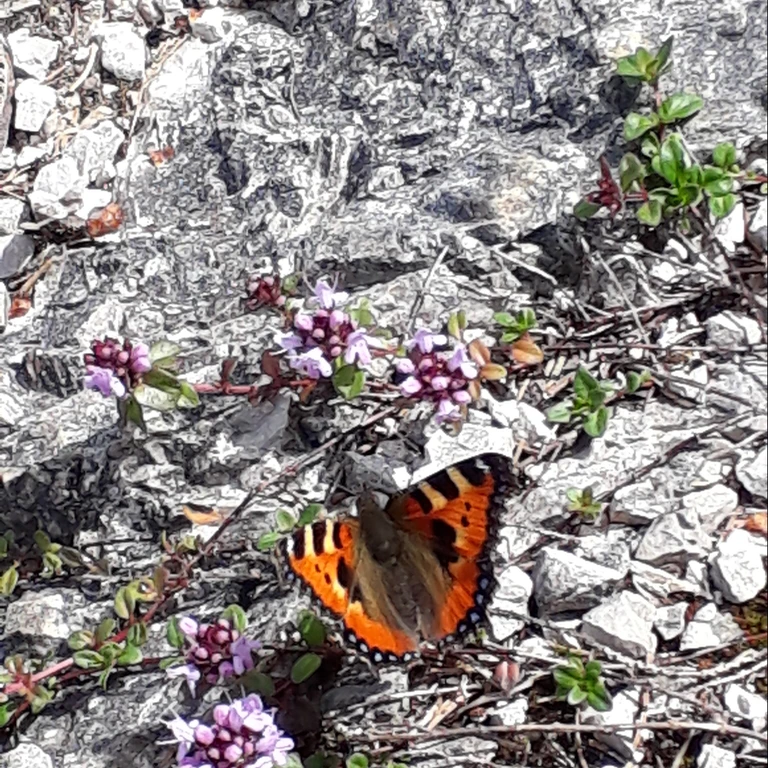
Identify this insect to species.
Aglais urticae
